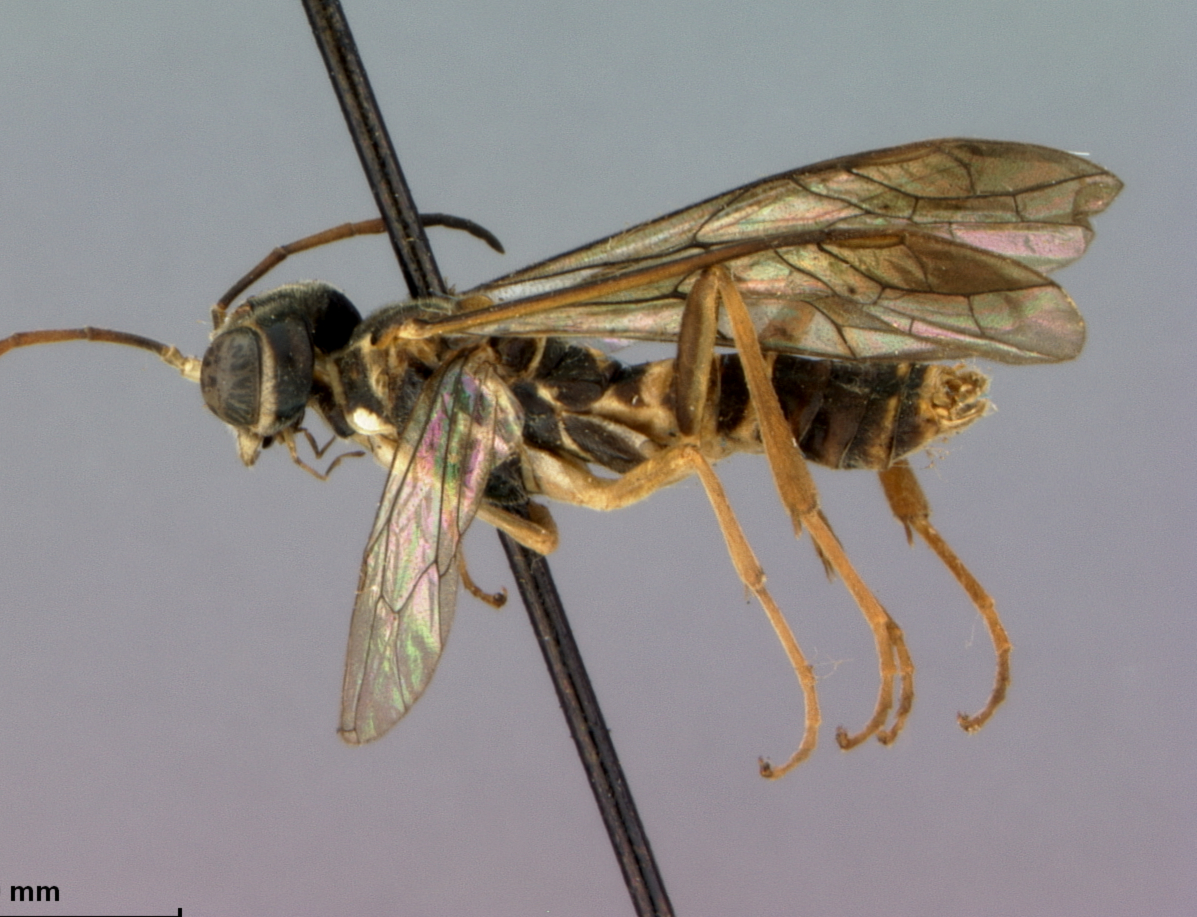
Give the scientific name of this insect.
Athlophorus formosacola
